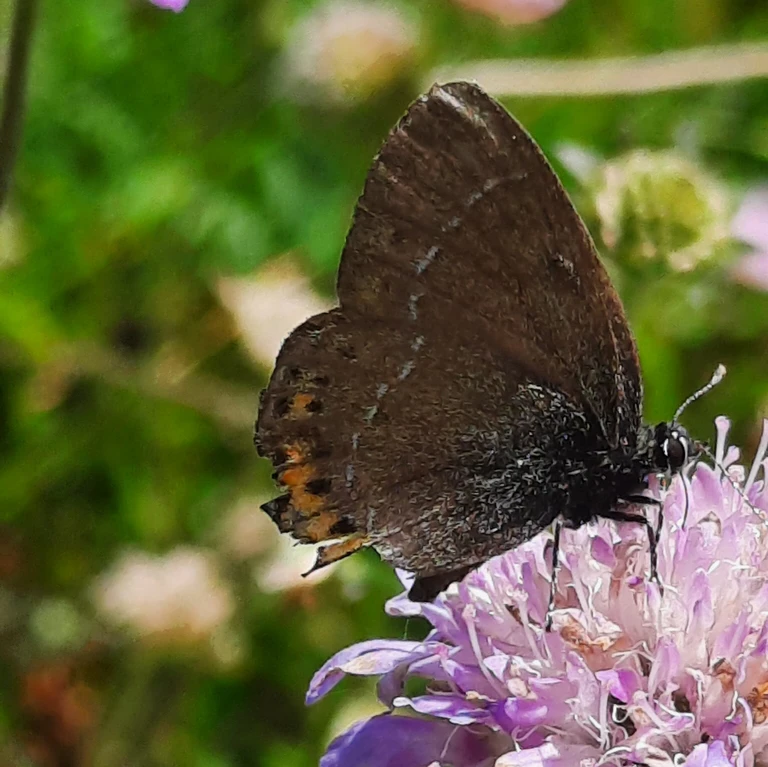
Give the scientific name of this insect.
Satyrium pruni (also Fixsenia pruni)
